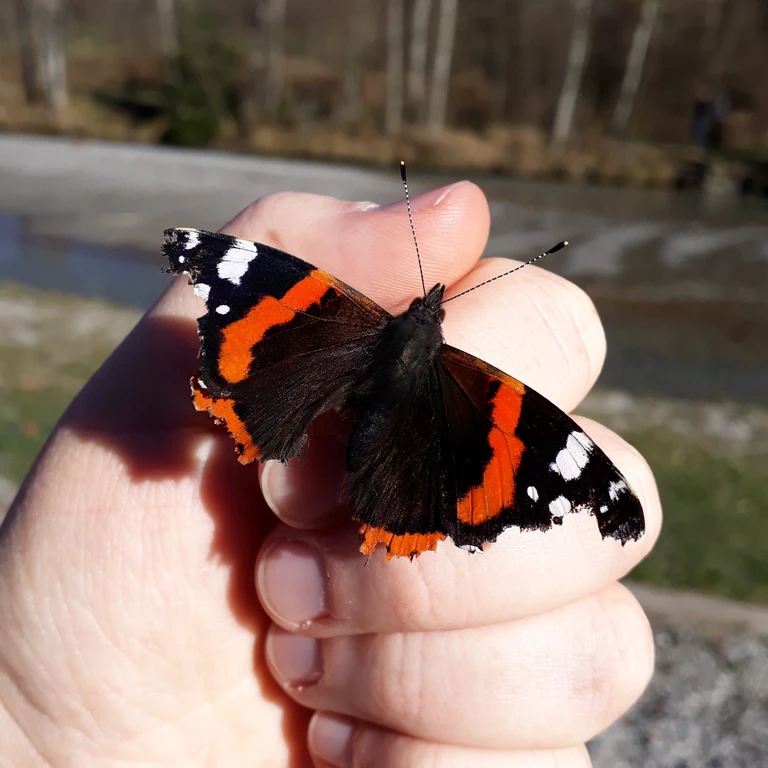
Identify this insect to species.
Vanessa atalanta
